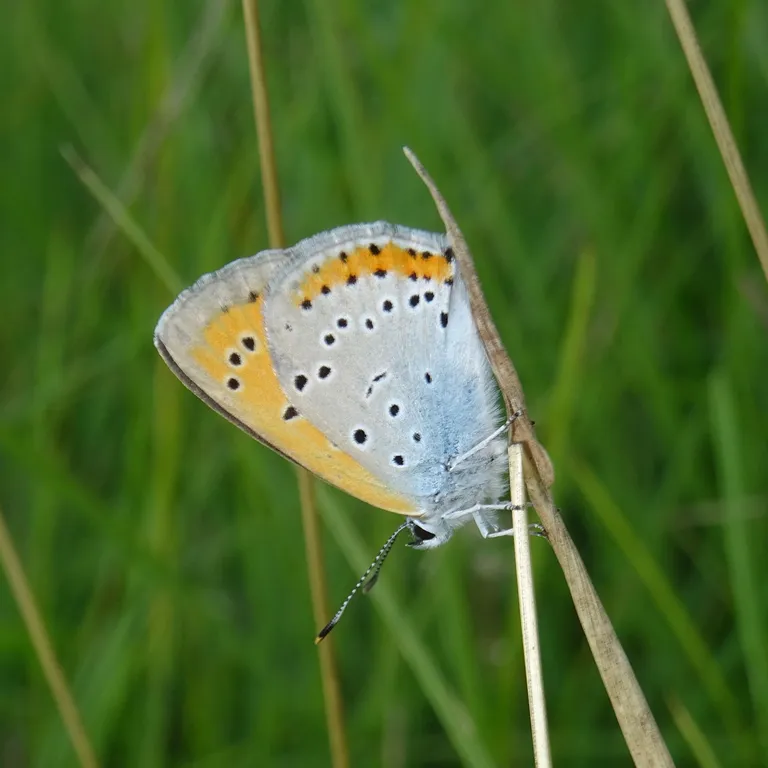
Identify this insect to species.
Lycaena dispar
